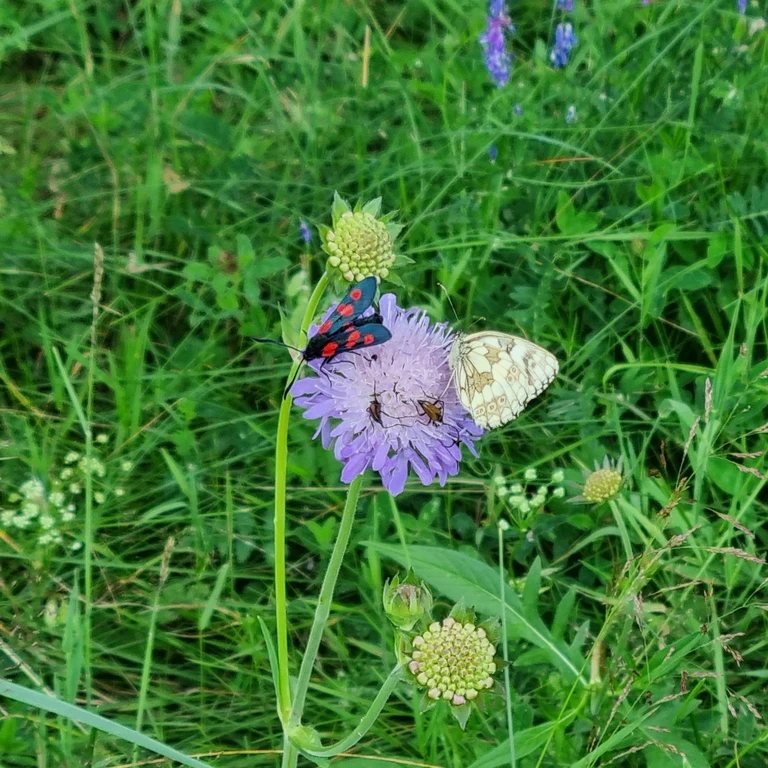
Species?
Melanargia galathea
